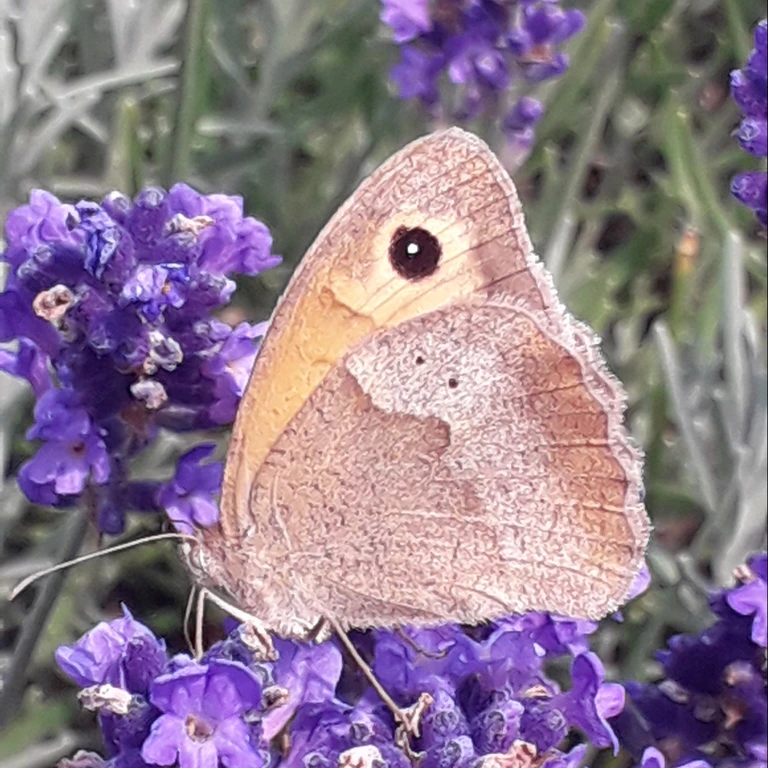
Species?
Maniola jurtina
